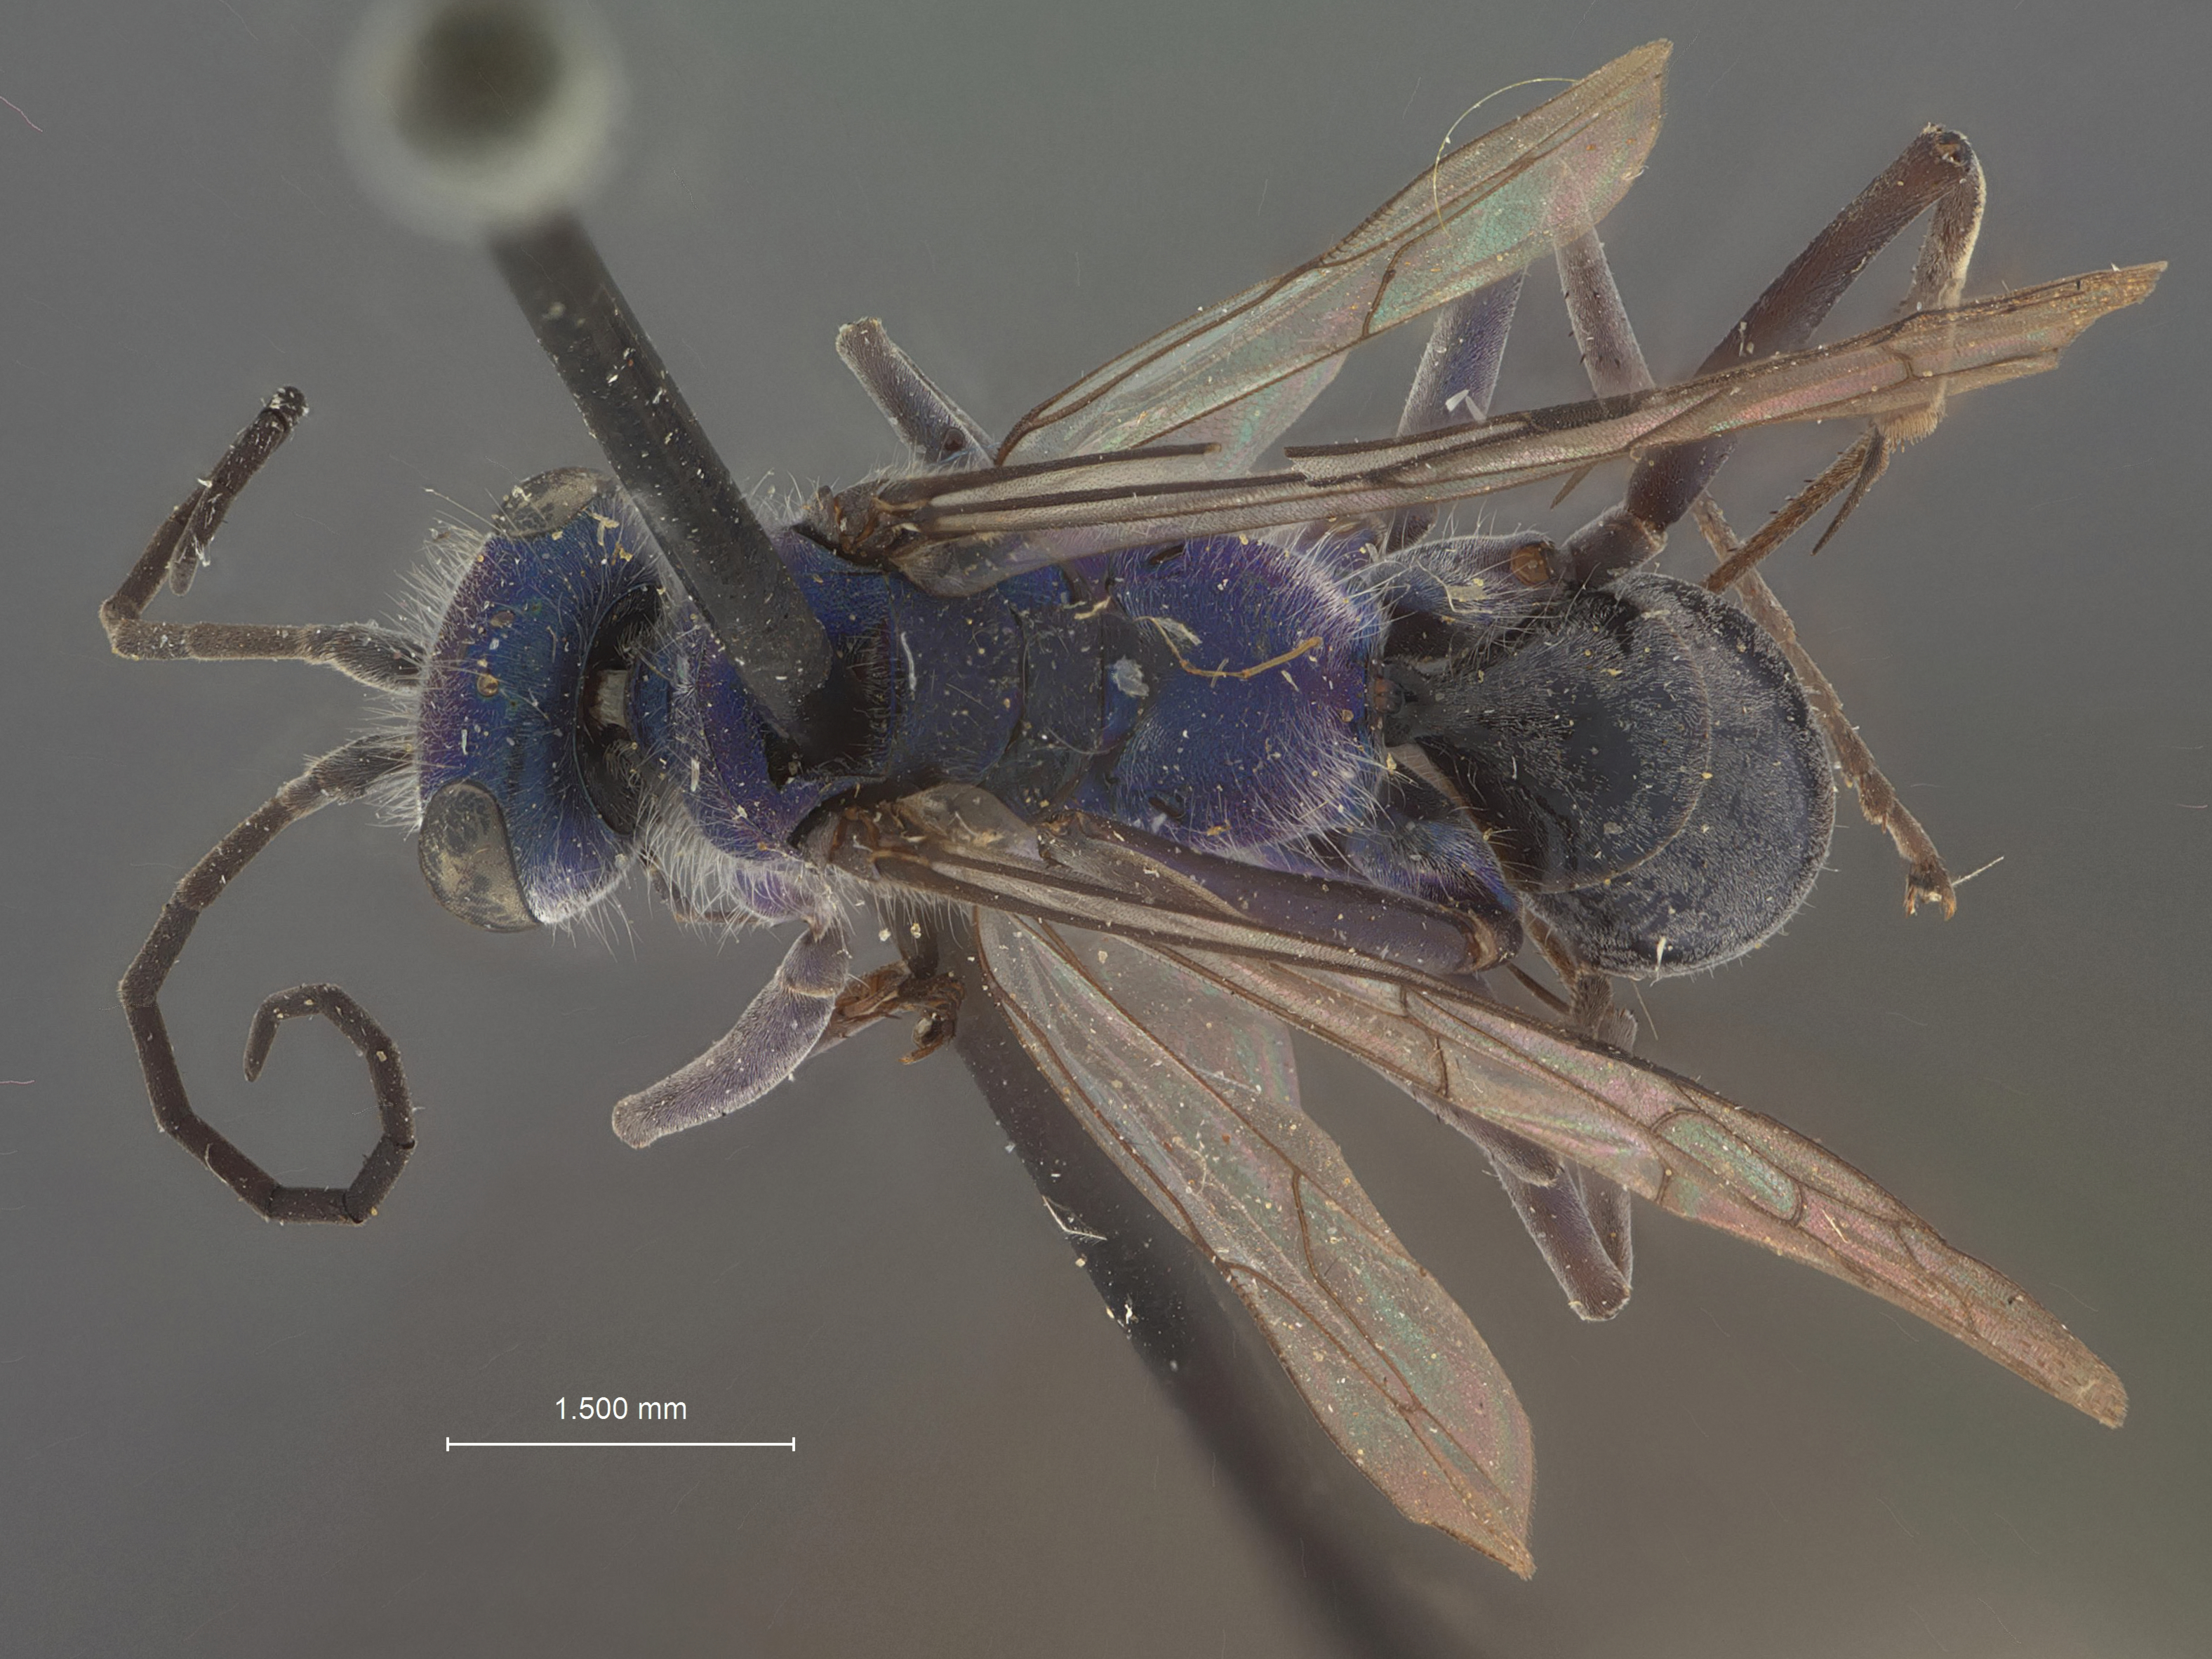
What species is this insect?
Auplopus kathryni
